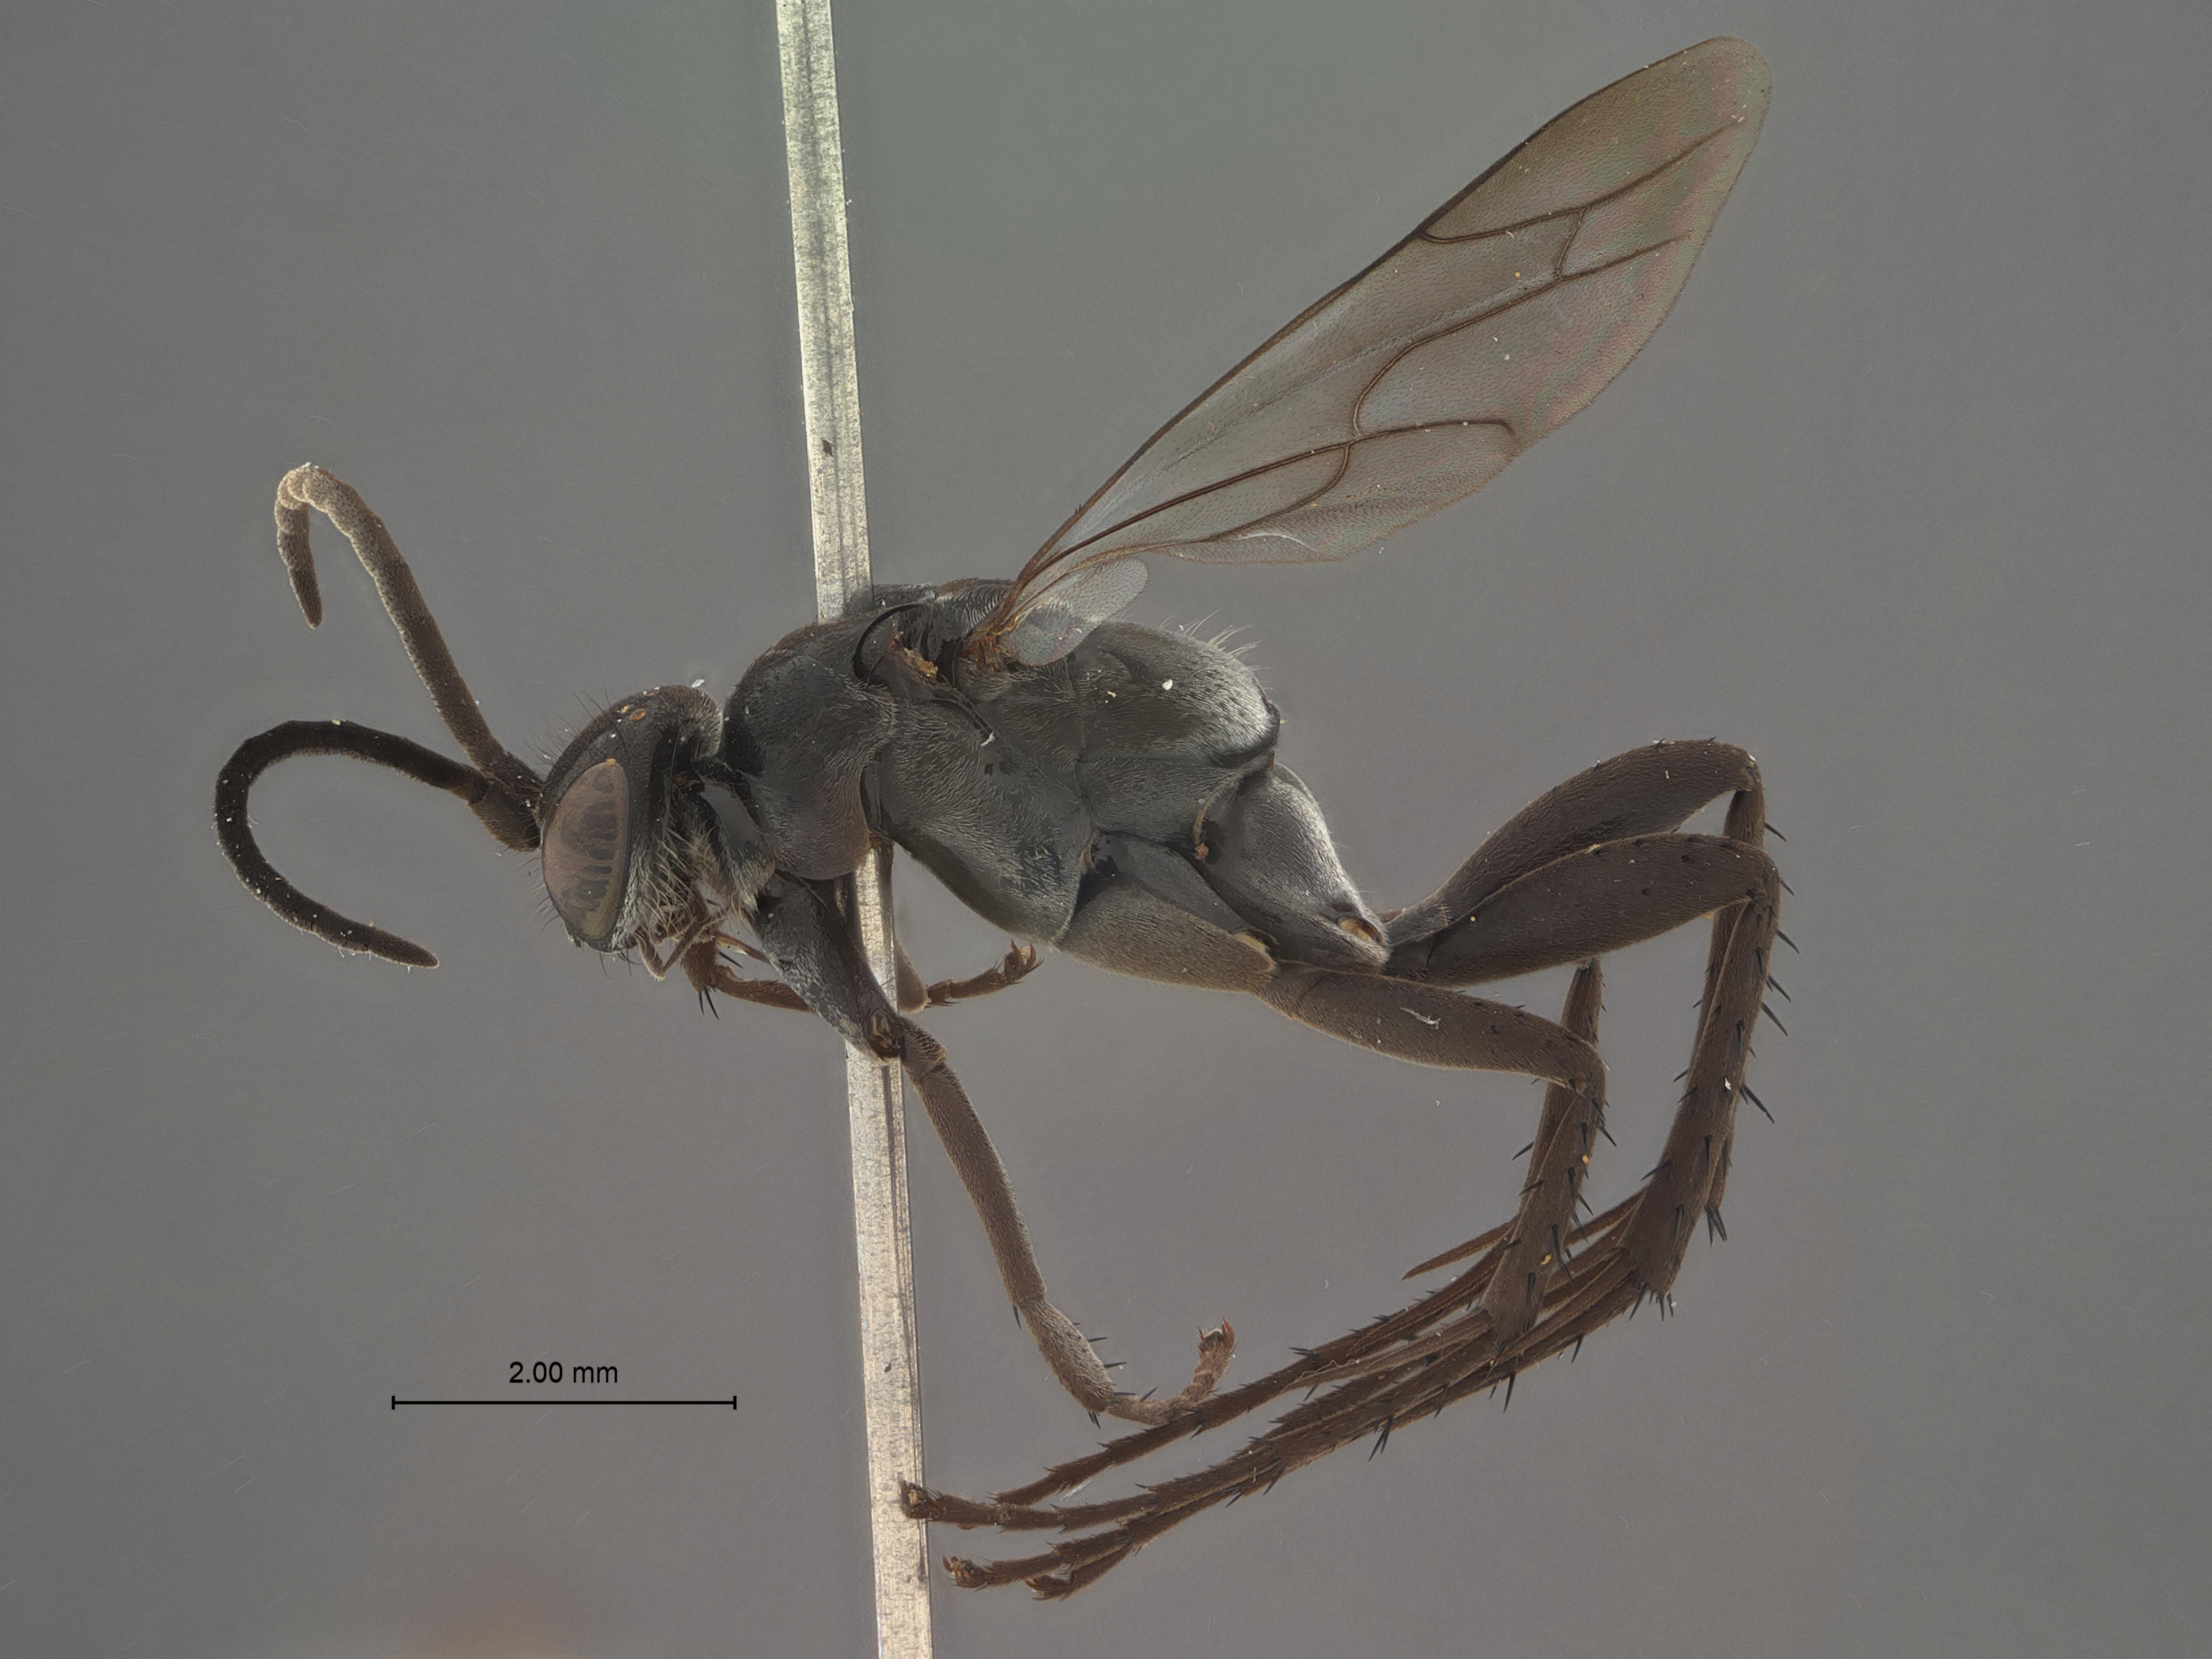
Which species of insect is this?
Anoplius latifrons
